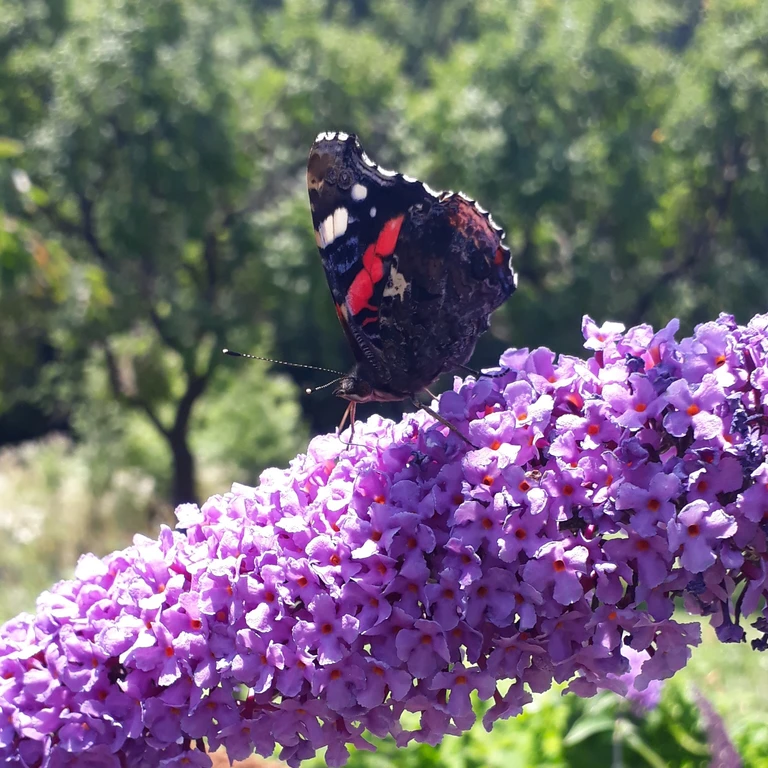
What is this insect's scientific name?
Vanessa atalanta
